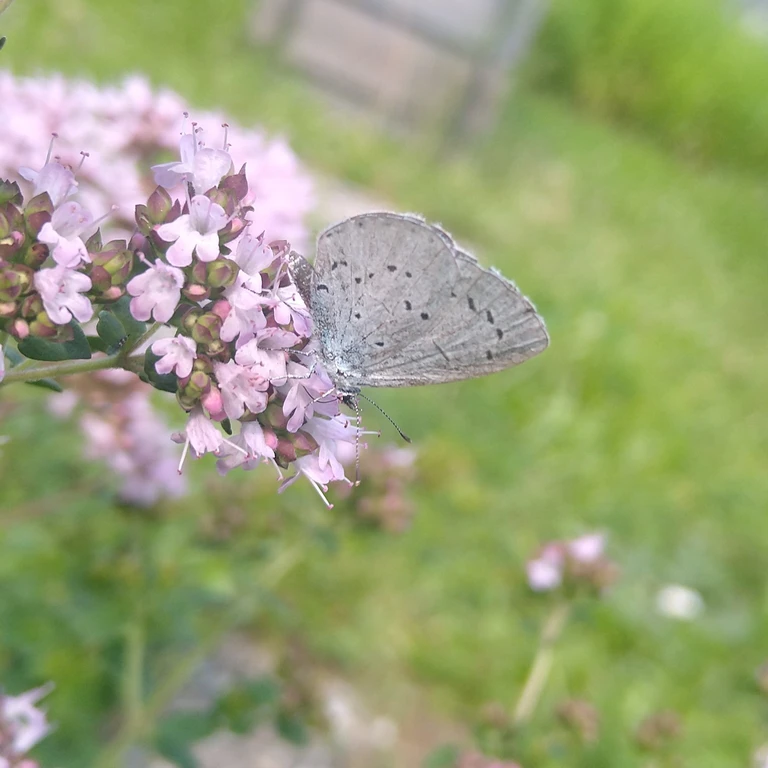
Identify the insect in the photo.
Celastrina argiolus
